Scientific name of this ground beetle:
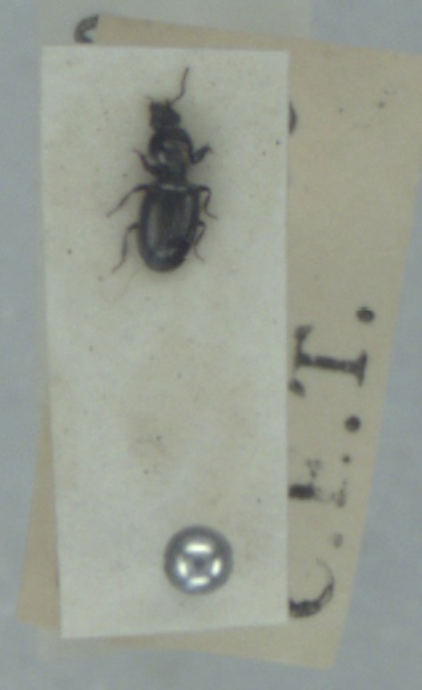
Dyschirius tristis
